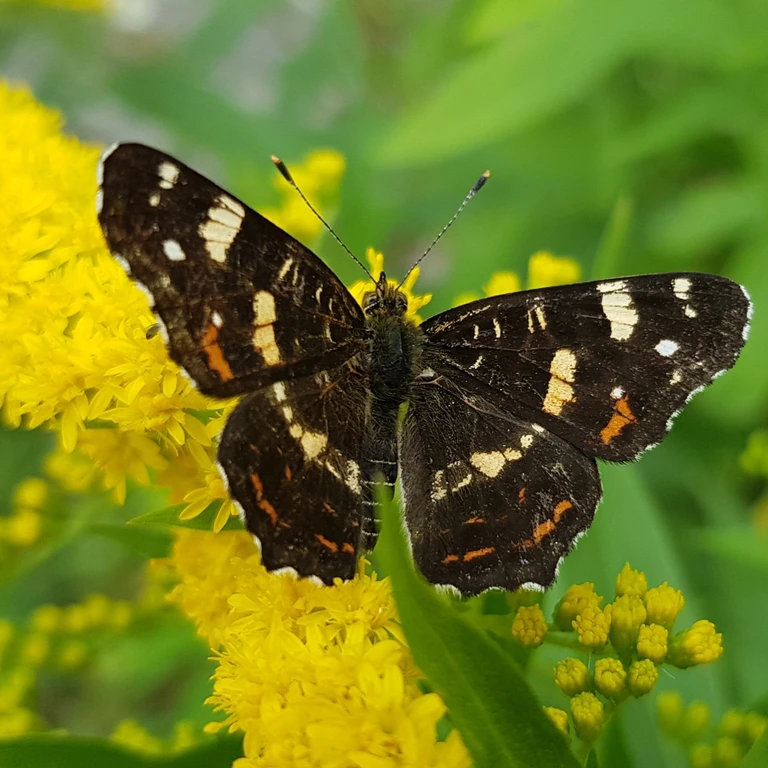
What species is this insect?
Araschnia levana
